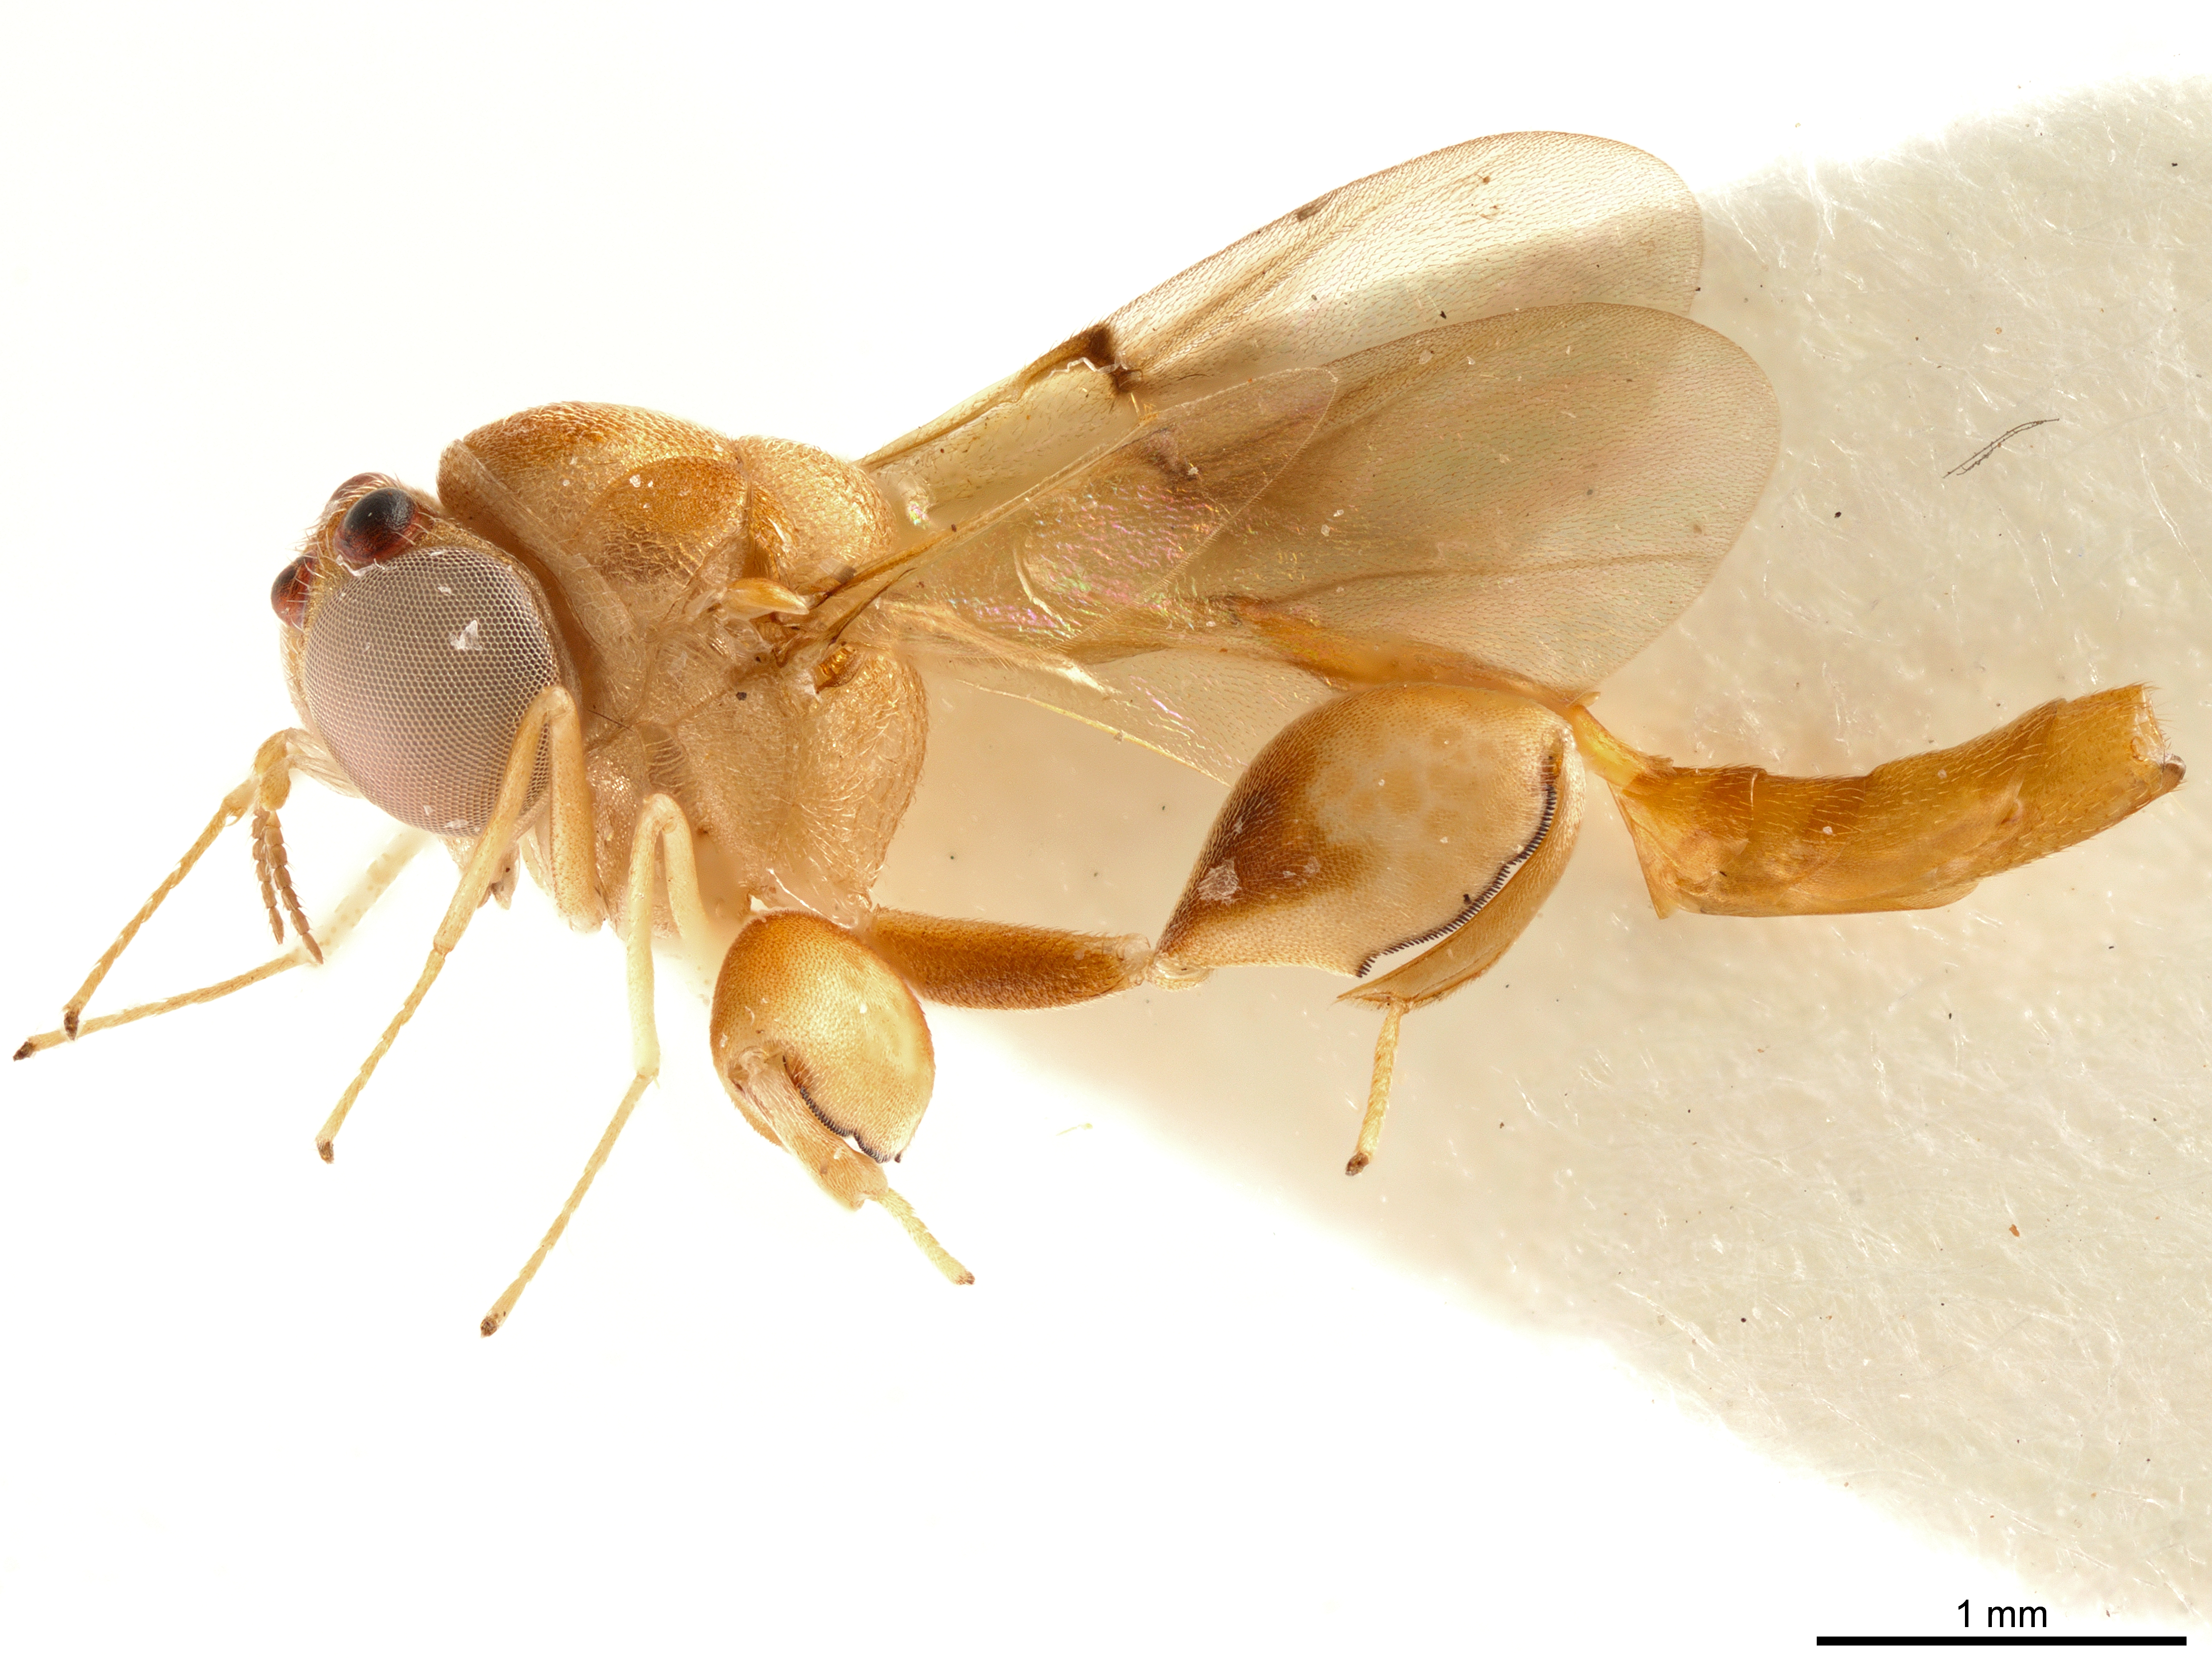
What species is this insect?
Smicromorpha doddi
